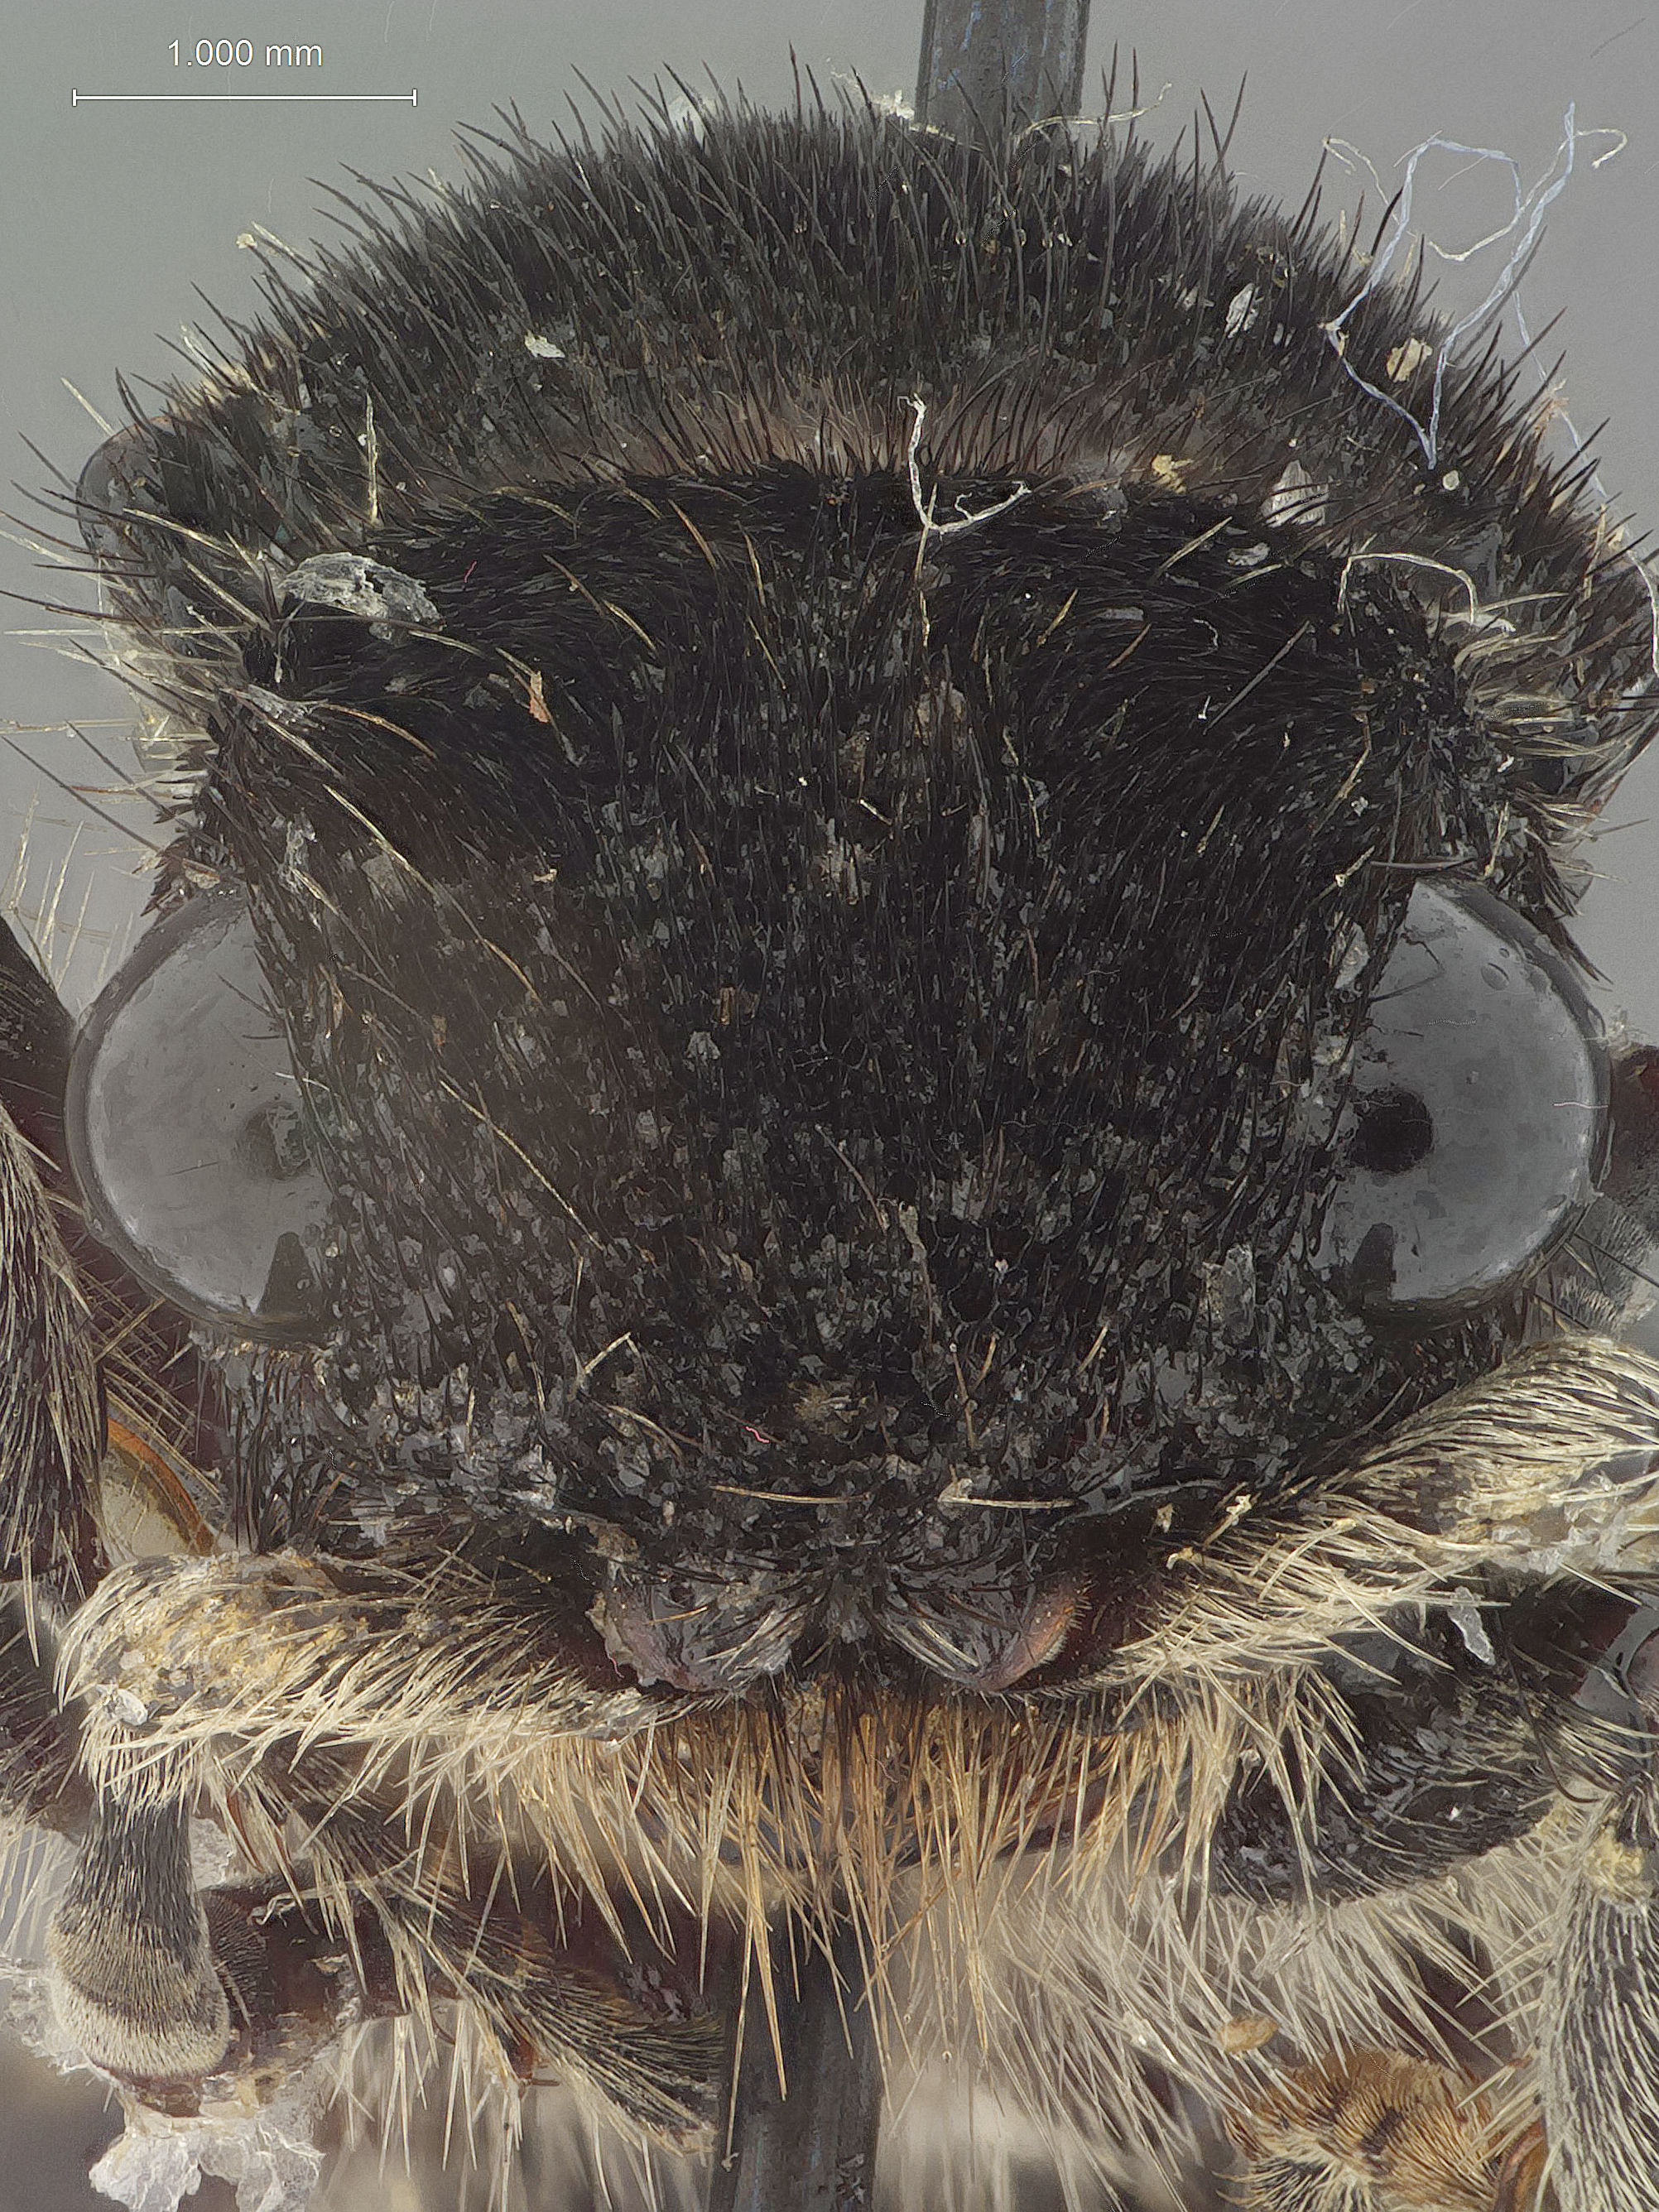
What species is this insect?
Hoplomutilla panamensis
